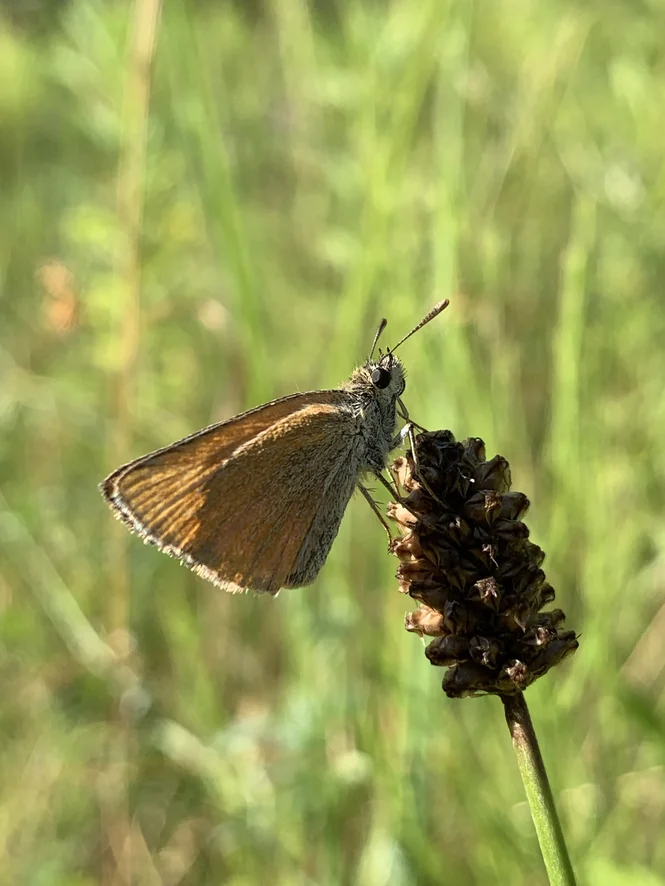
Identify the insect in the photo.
Thymelicus sylvestris
